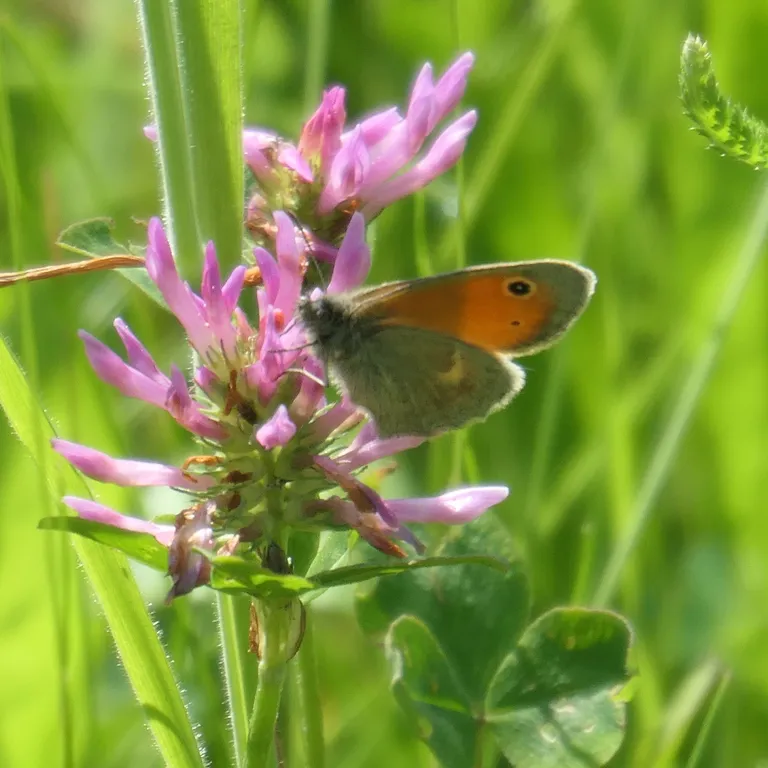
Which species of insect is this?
Coenonympha pamphilus
